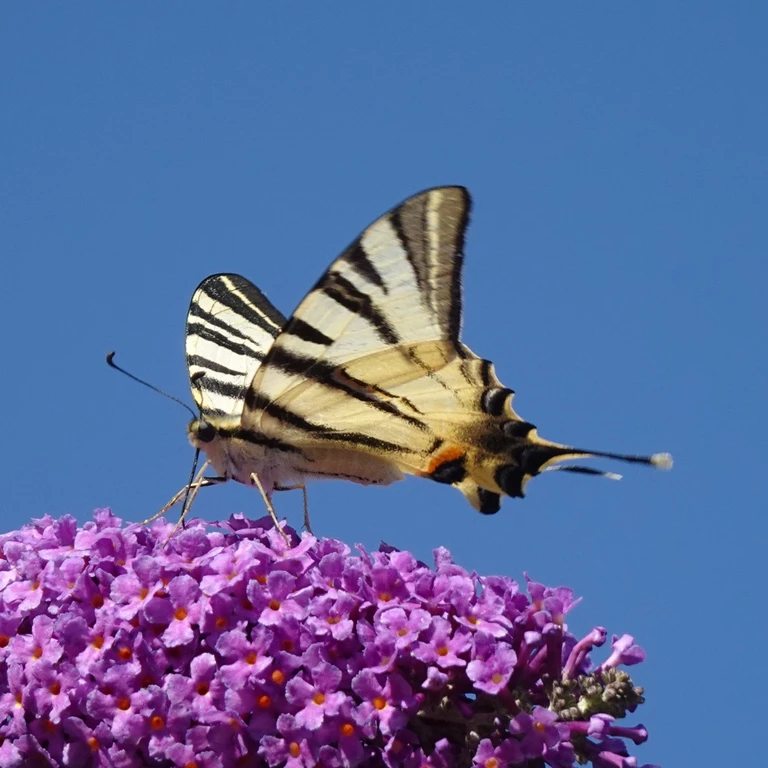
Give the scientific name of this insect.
Iphiclides podalirius
